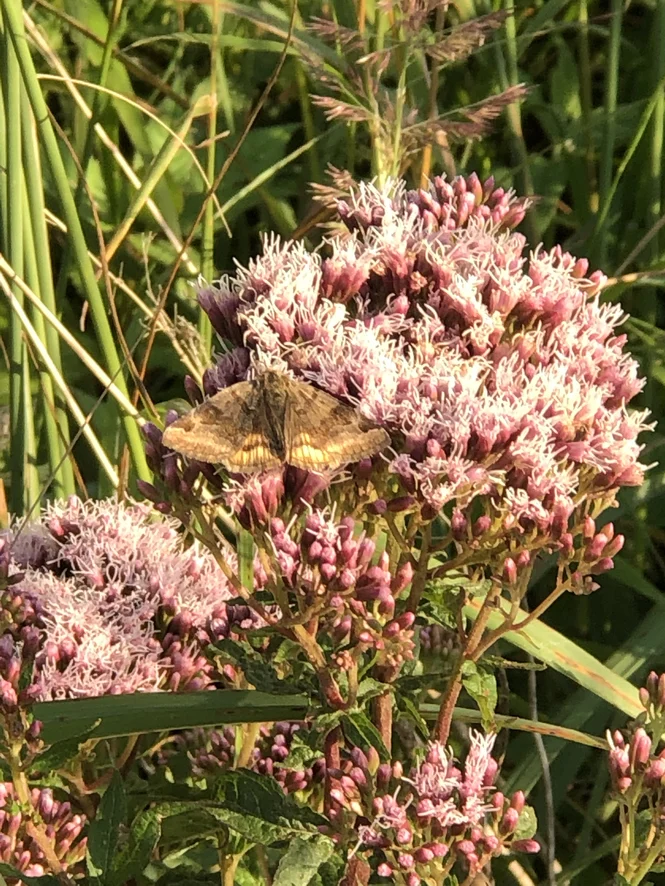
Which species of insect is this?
Euclidia glyphica
